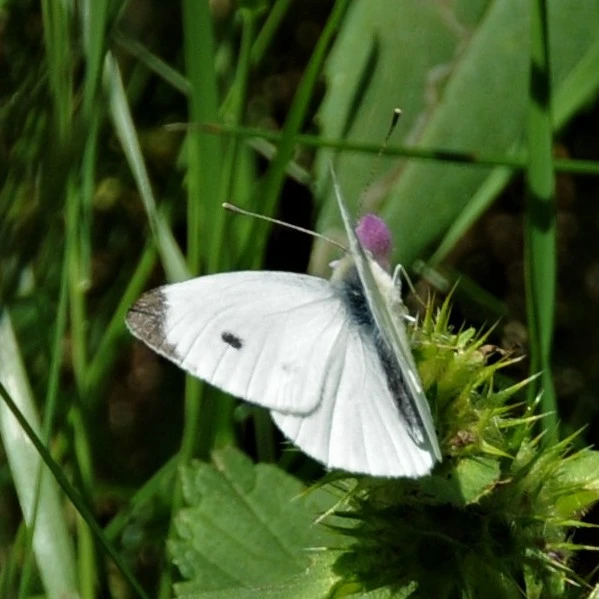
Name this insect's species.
Pieris rapae
